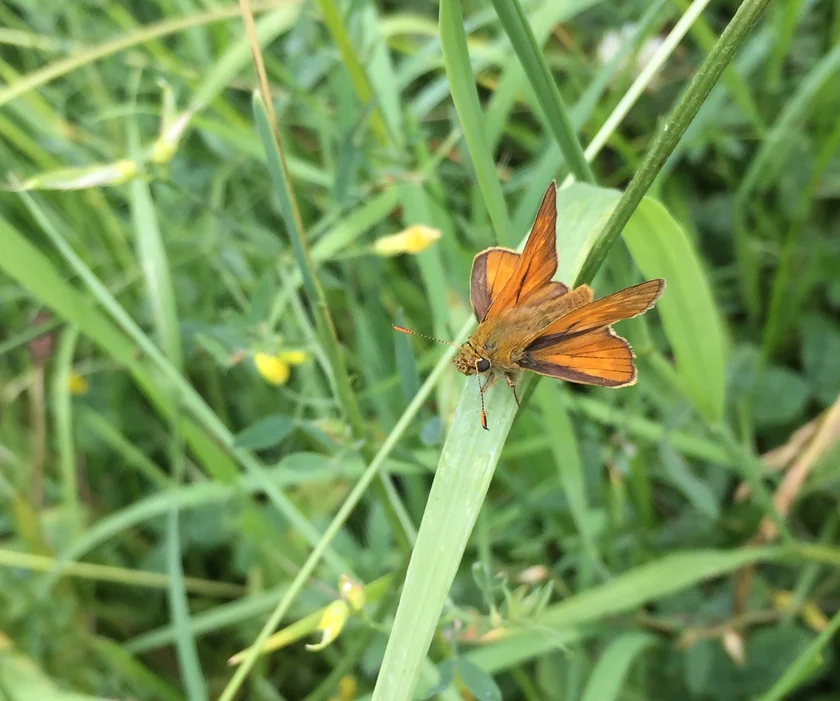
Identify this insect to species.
Ochlodes sylvanus (also Ochlodes venata)
